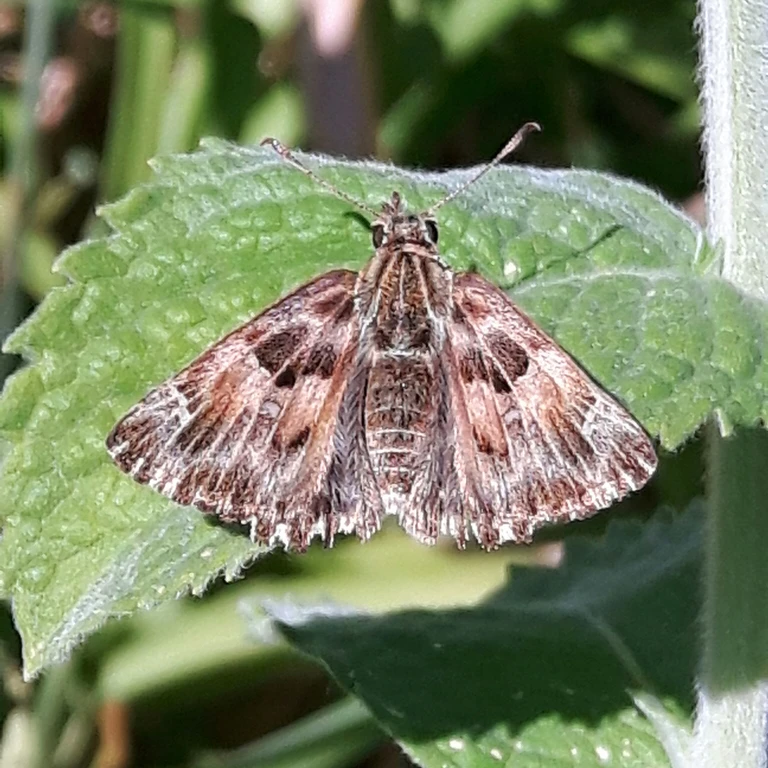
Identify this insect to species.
Carcharodus alceae
